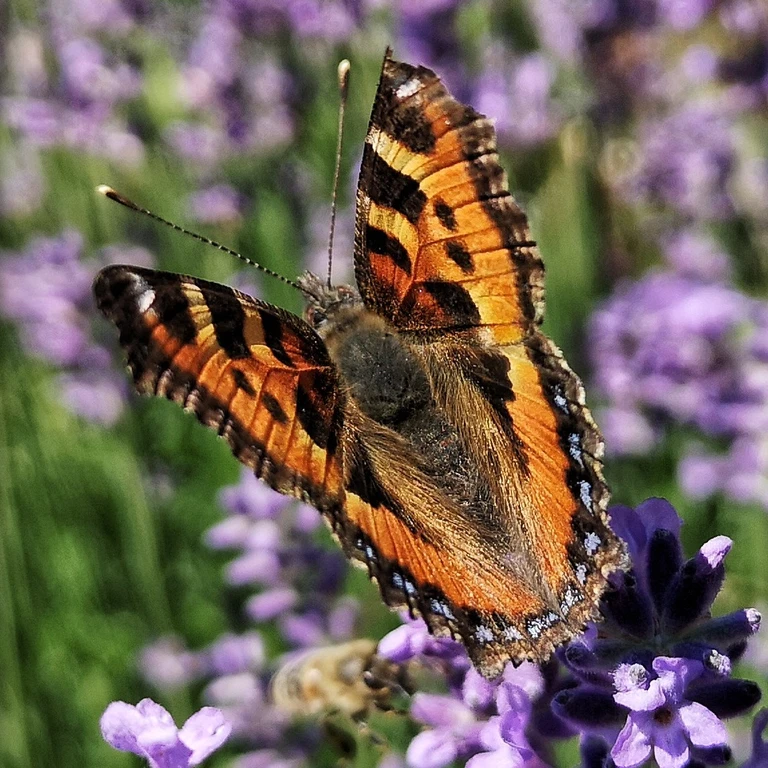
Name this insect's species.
Aglais urticae
